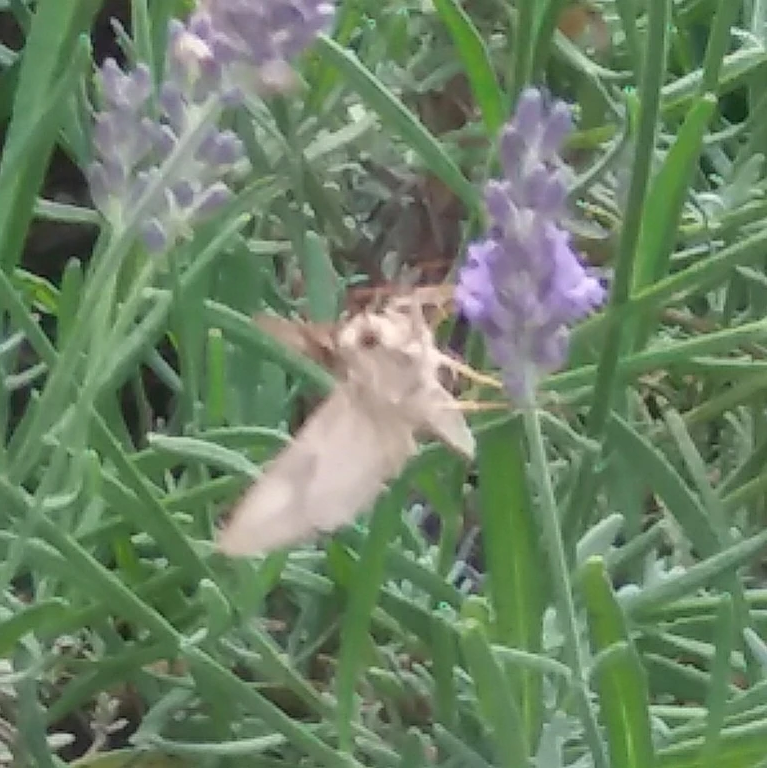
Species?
Autographa gamma
